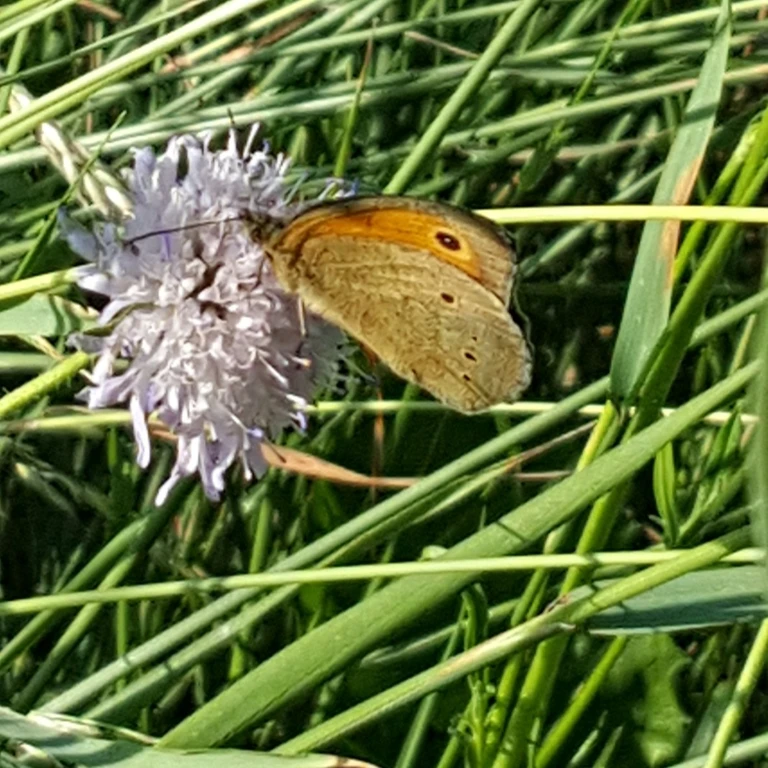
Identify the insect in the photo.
Maniola jurtina
